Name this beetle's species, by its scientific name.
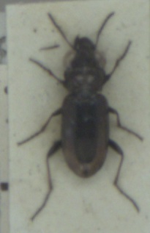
Notiophilus biguttatus
